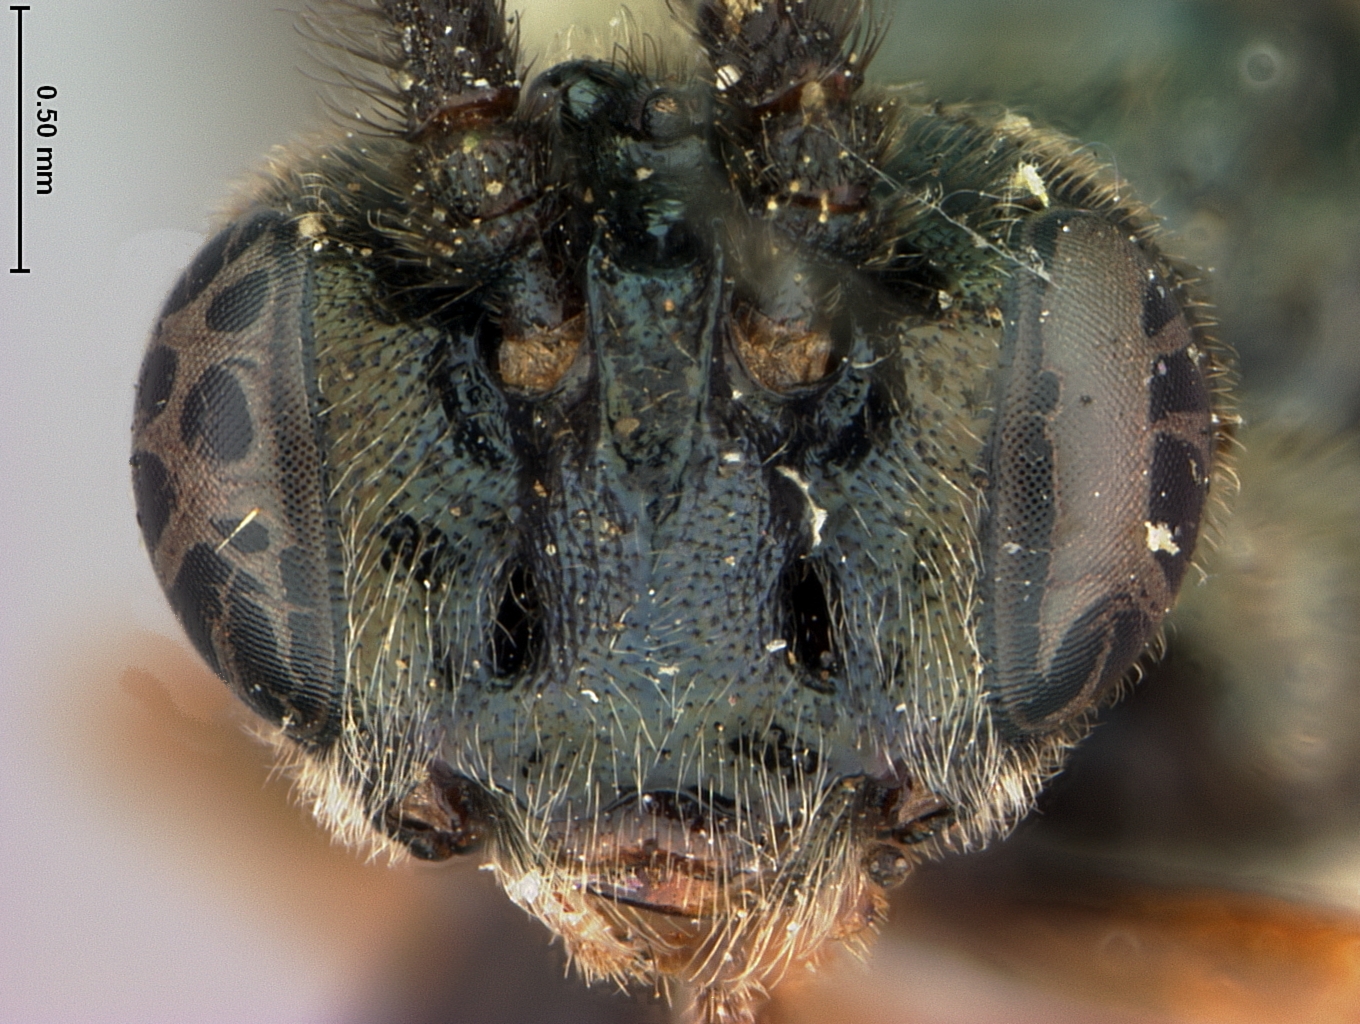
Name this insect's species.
Arge tavida
